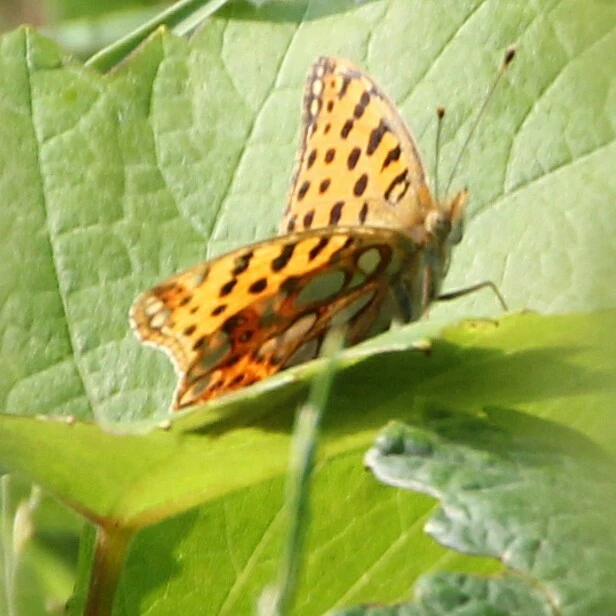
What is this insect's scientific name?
Issoria lathonia
